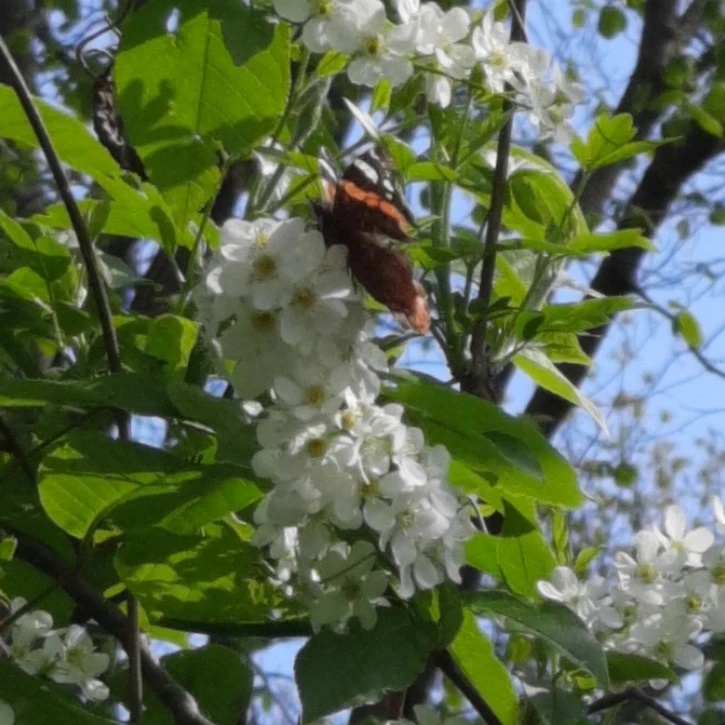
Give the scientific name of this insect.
Vanessa atalanta
